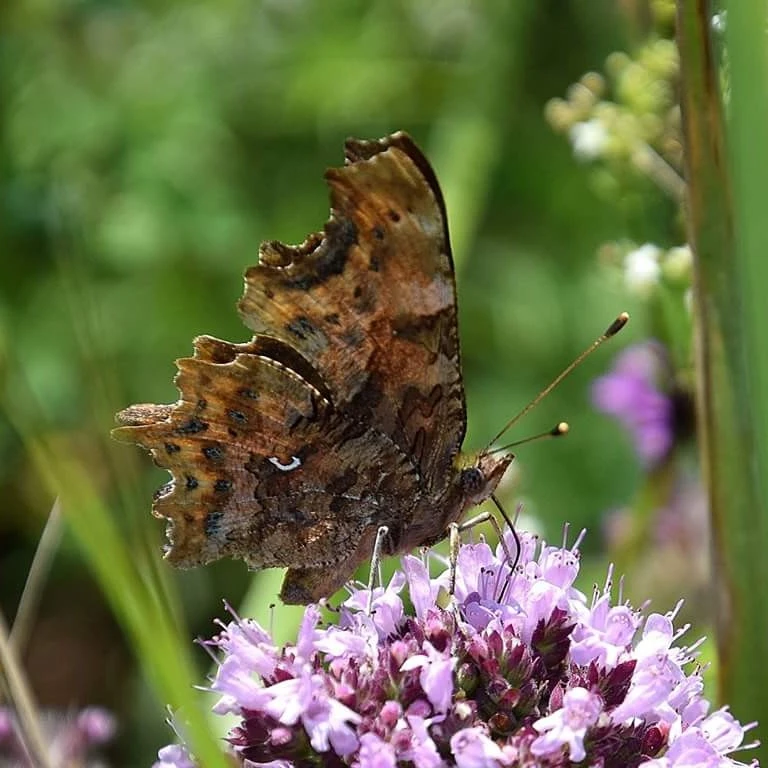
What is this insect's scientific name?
Polygonia c-album
